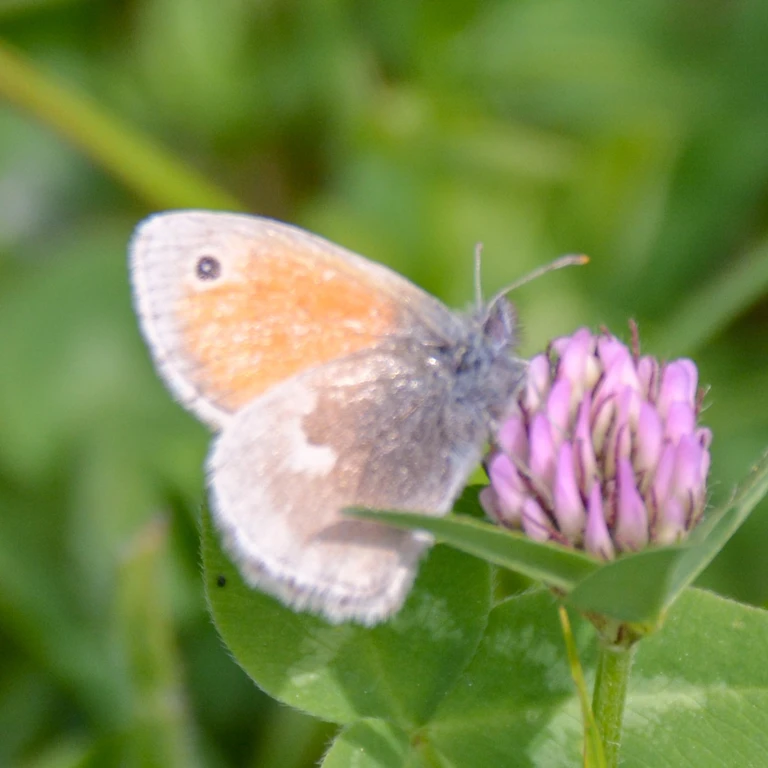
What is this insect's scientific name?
Coenonympha pamphilus
